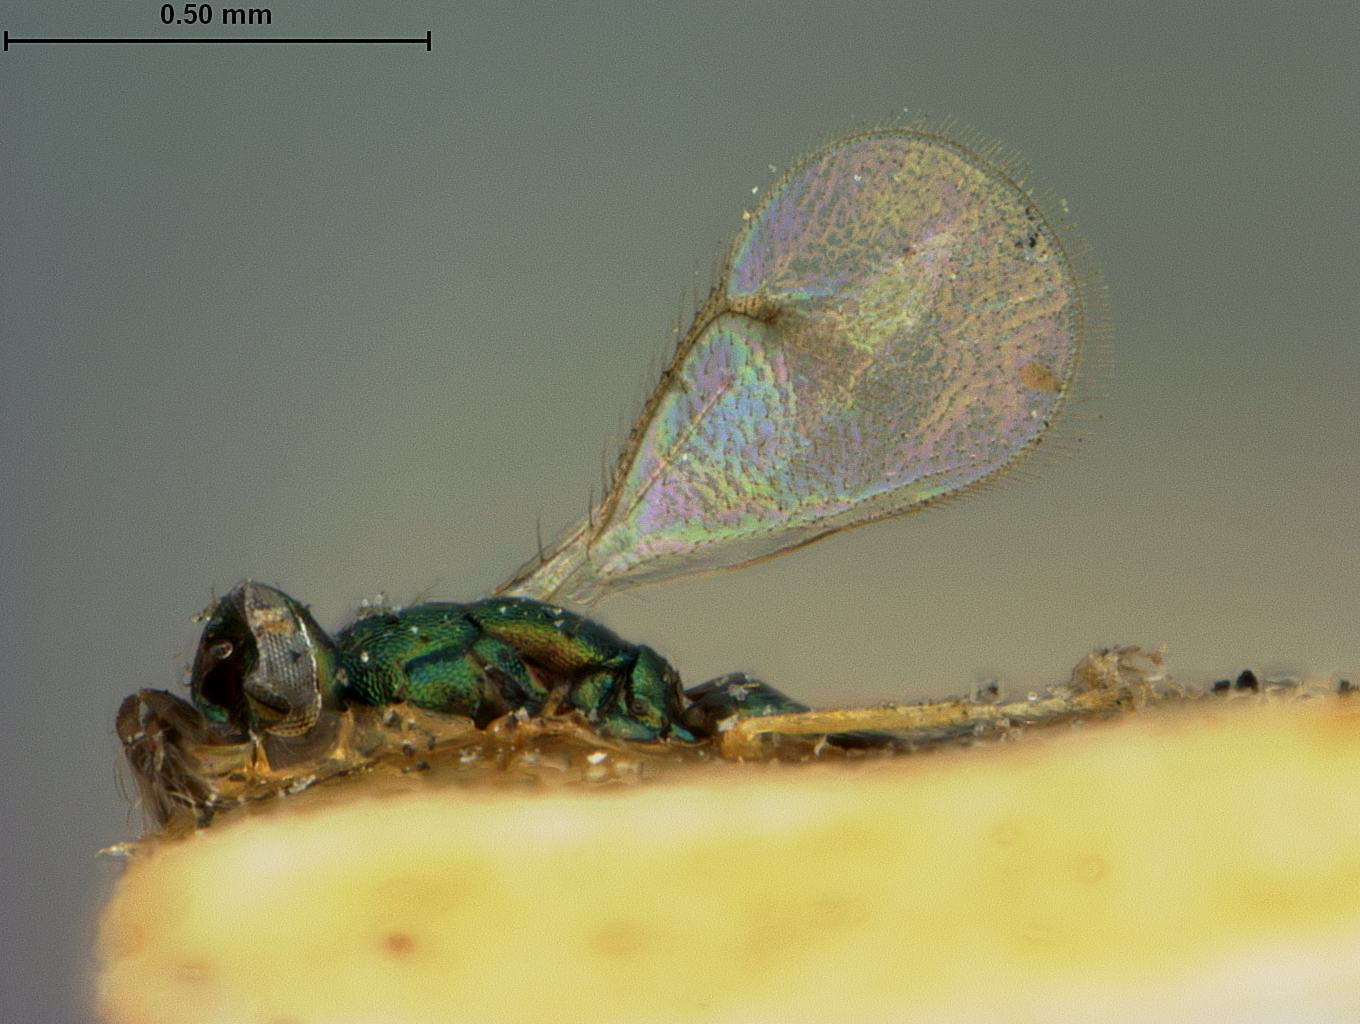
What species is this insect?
Astichus auratus
